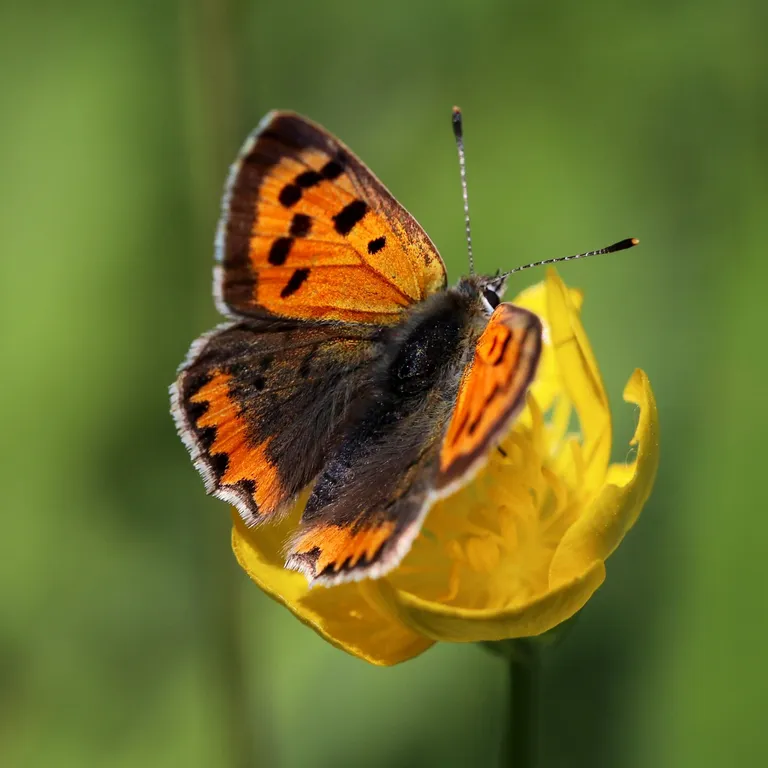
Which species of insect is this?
Lycaena phlaeas
